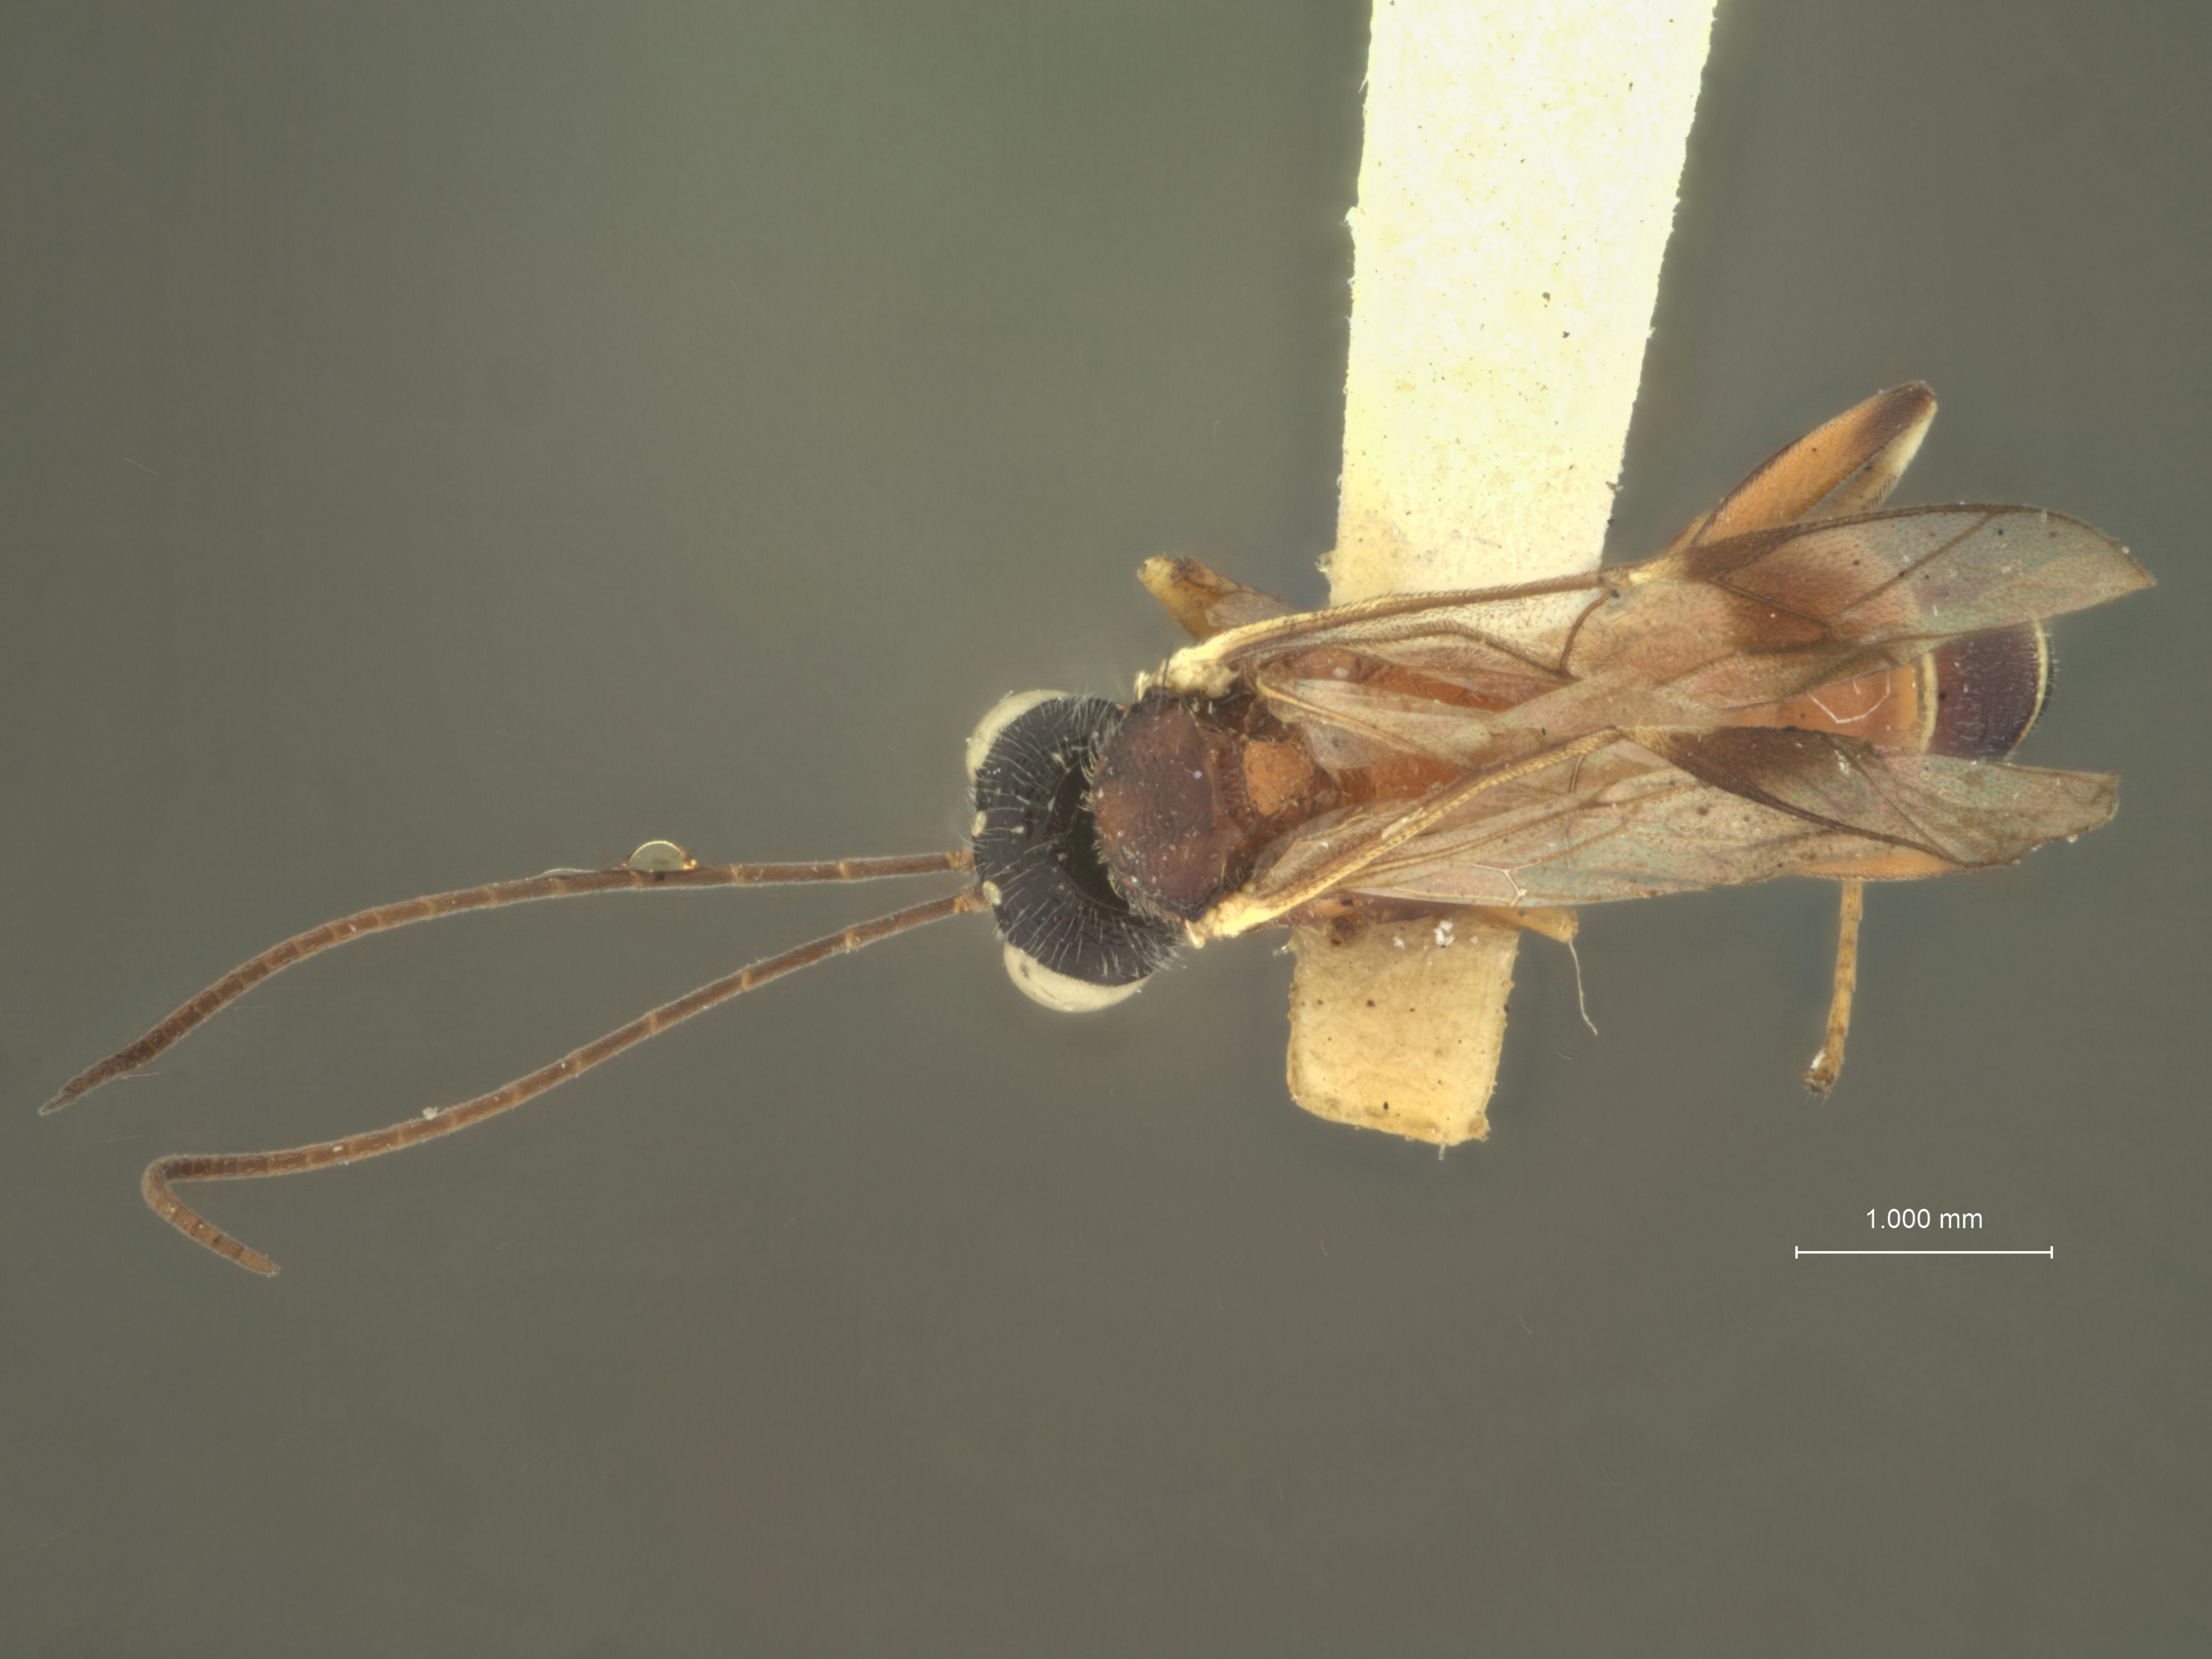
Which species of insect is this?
Astomaspis metathoracica
